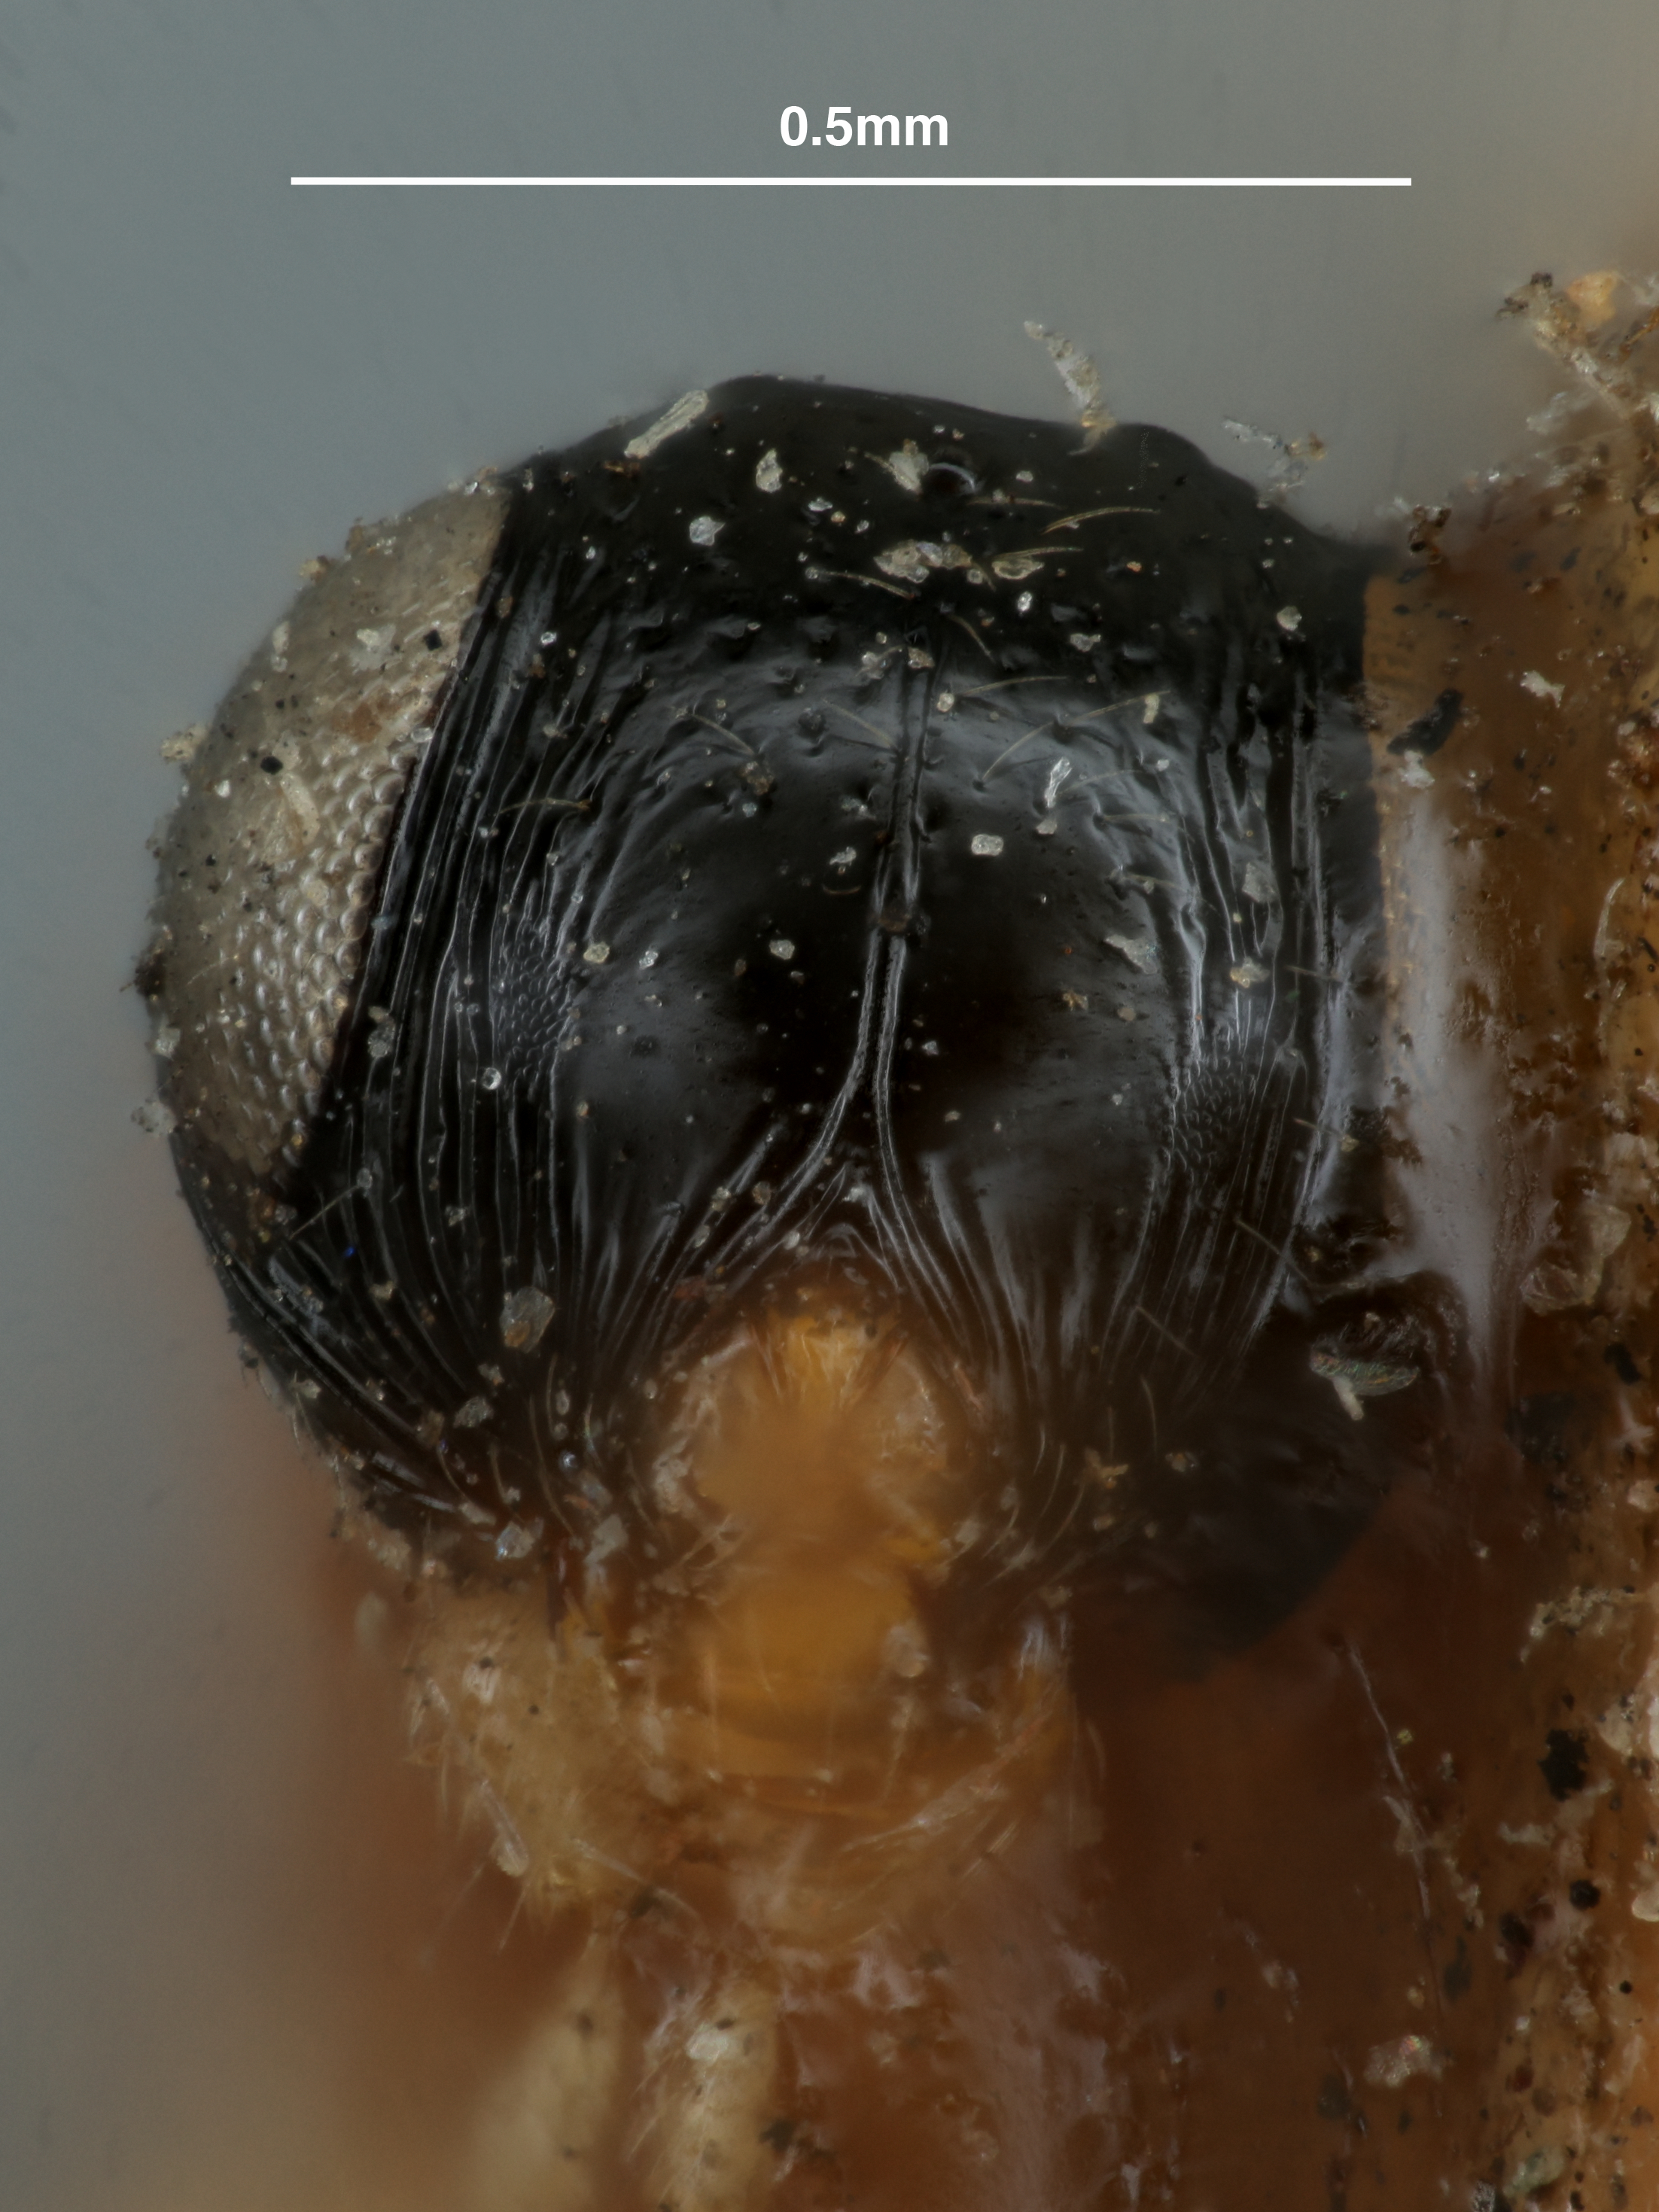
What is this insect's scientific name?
Trimorus pulchricornis
